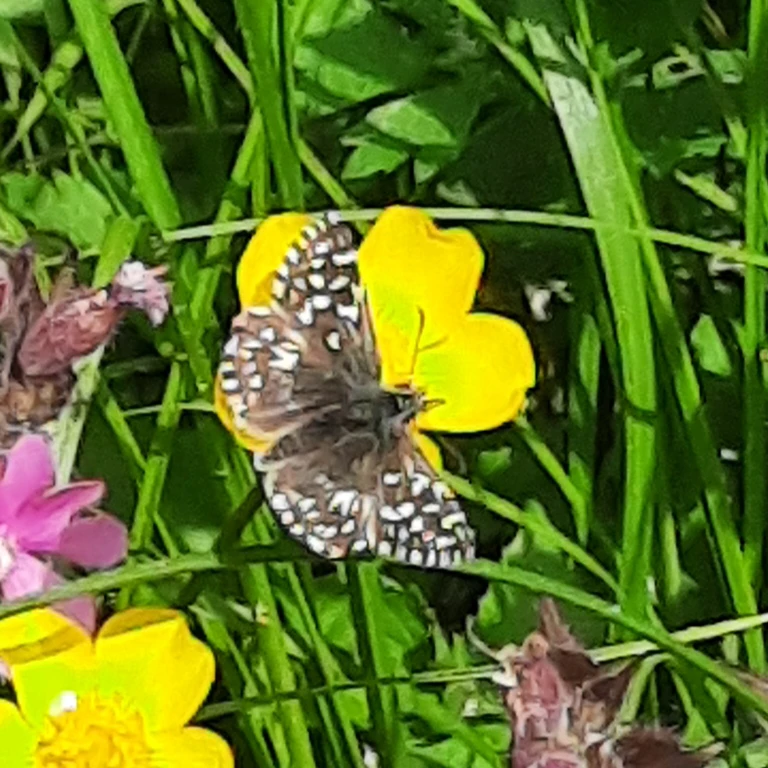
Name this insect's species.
Pyrgus malvae
